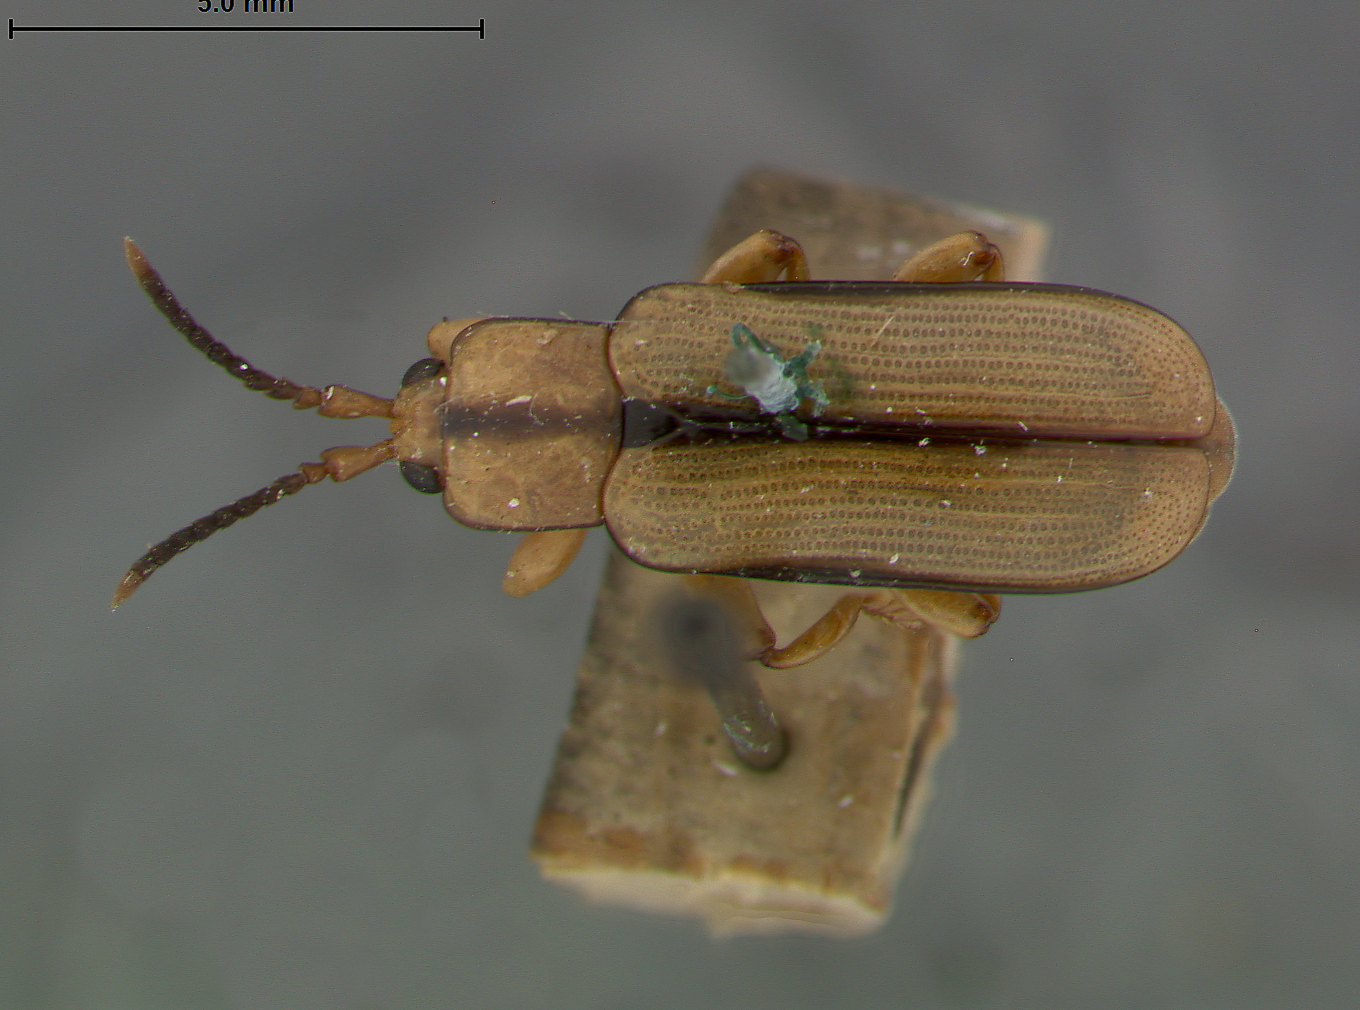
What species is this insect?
Cephaloleia heliconiae
